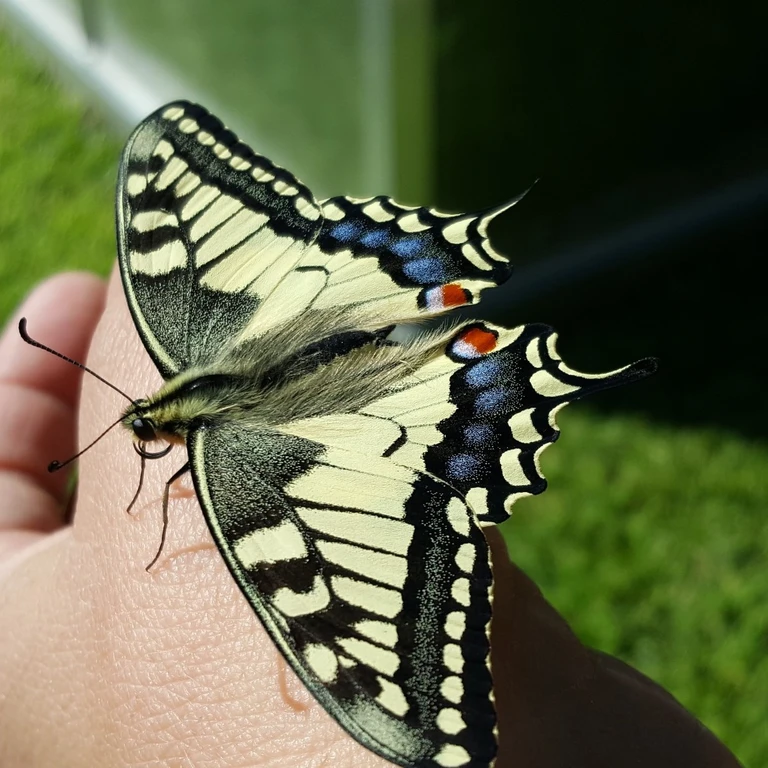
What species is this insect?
Papilio machaon
